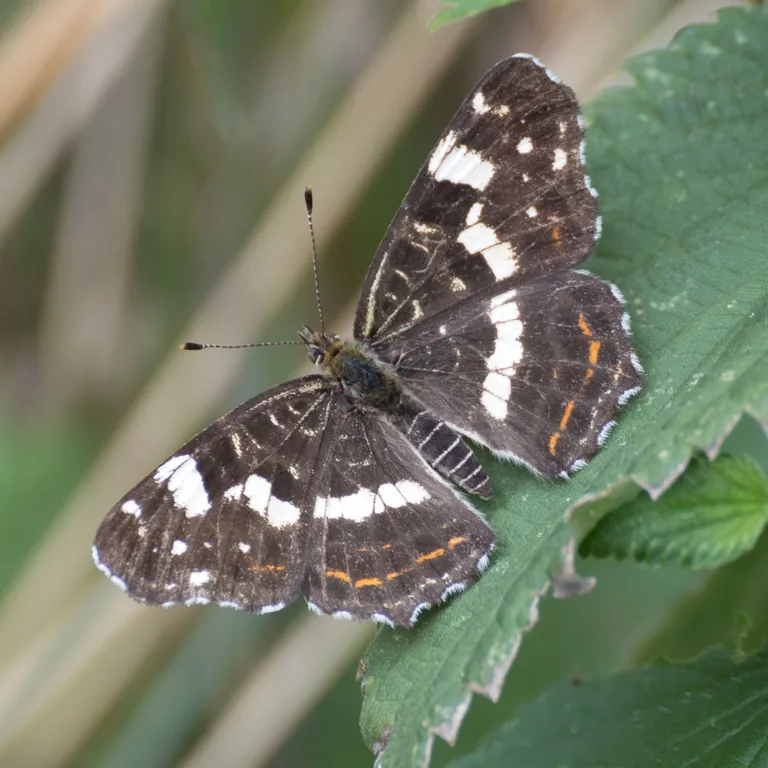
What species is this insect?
Araschnia levana
